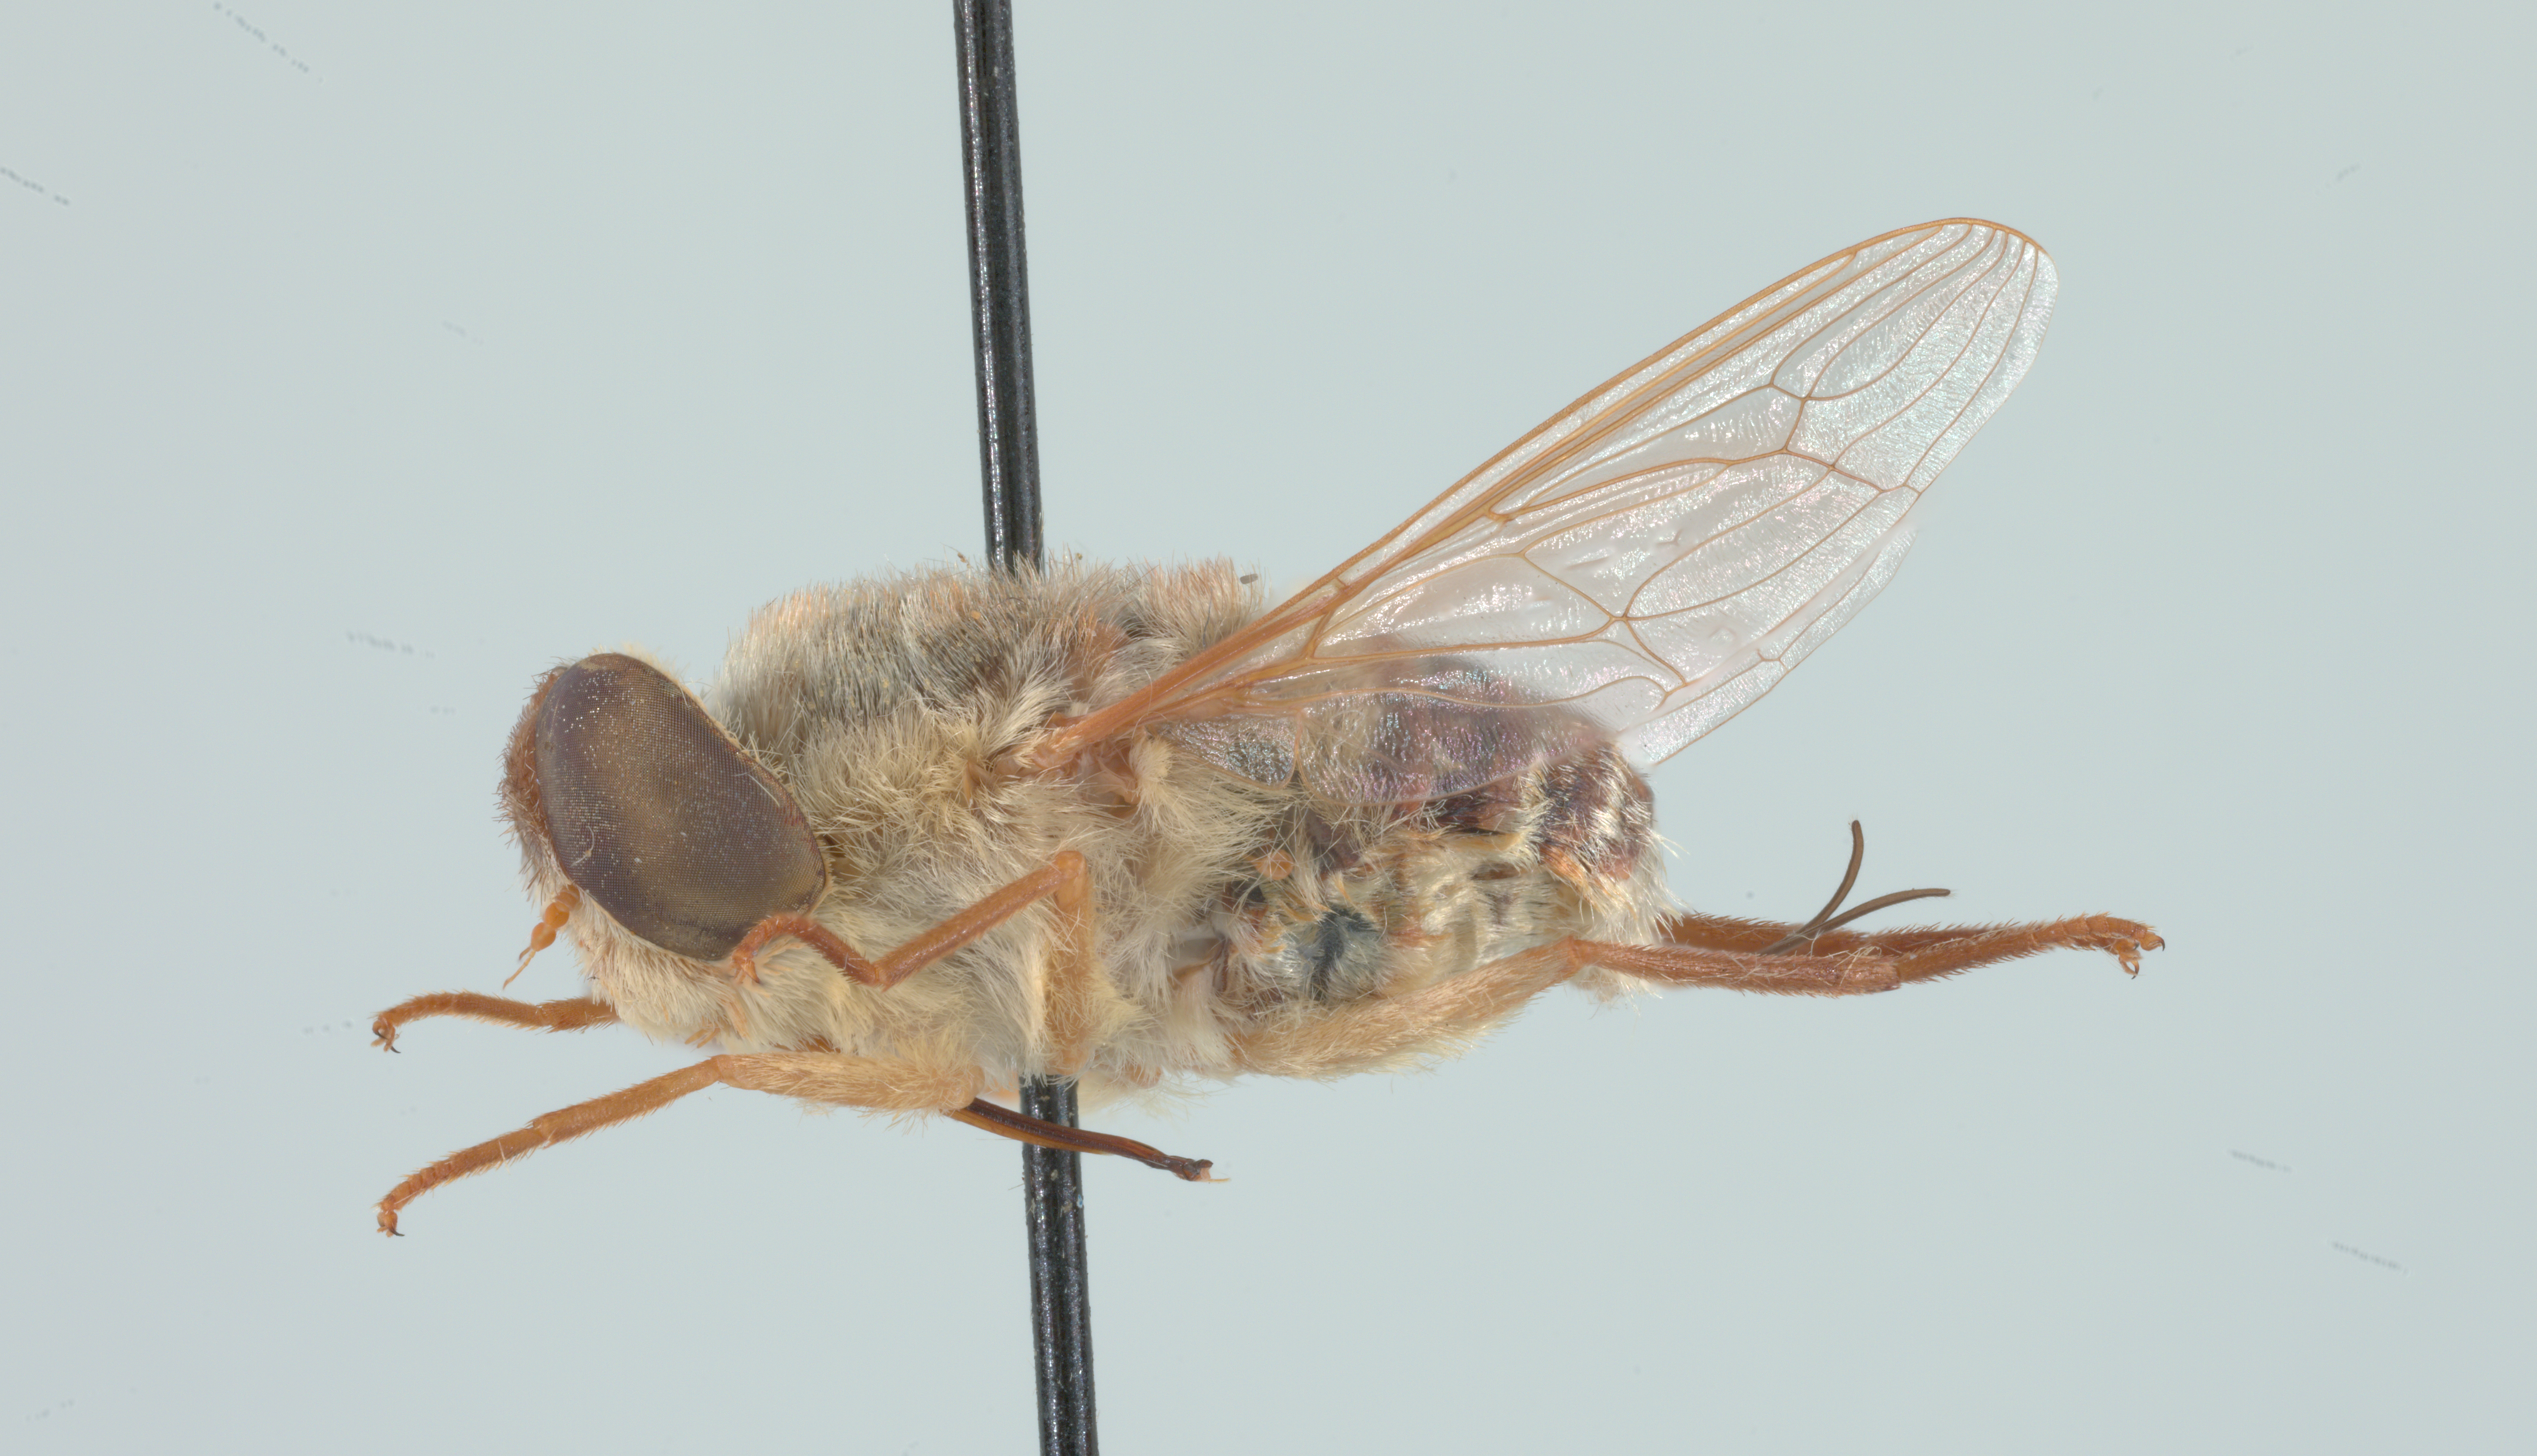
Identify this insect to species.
Neorhynchocephalus volaticus
